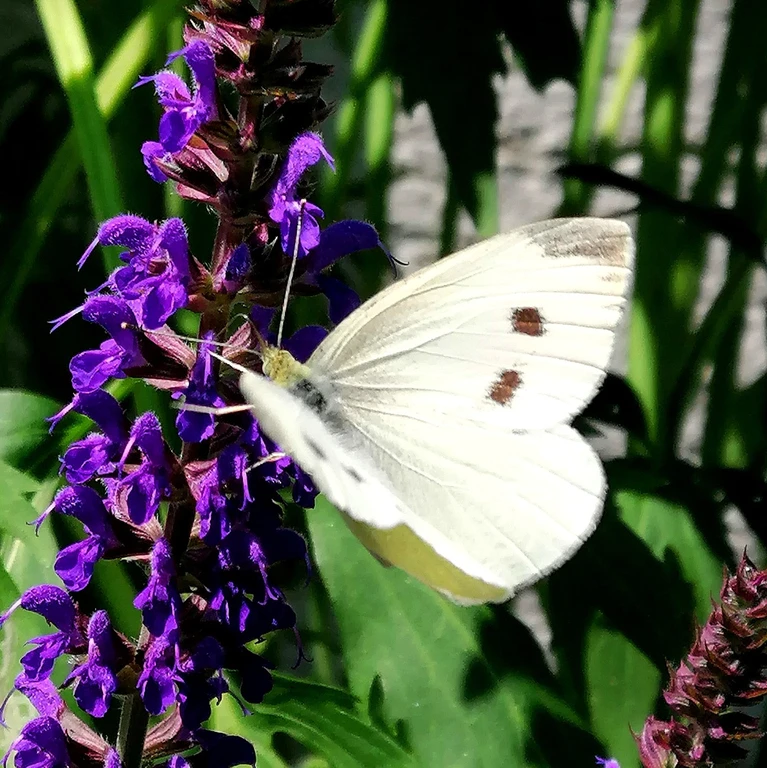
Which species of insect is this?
Pieris rapae
